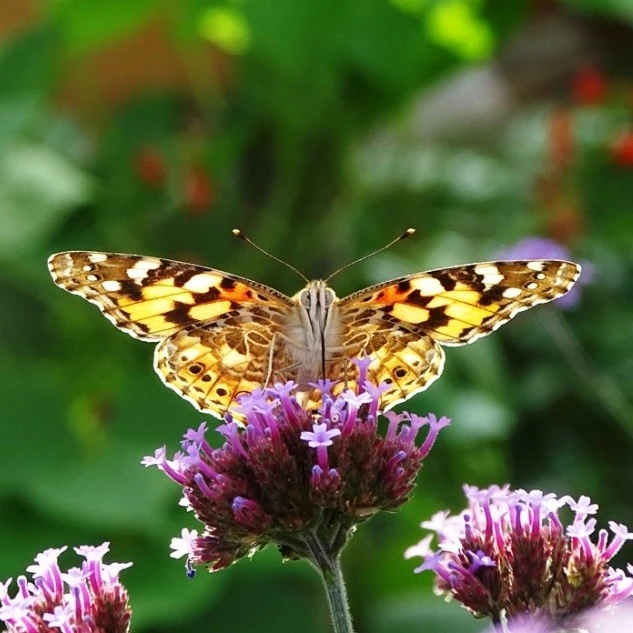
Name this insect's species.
Vanessa cardui
